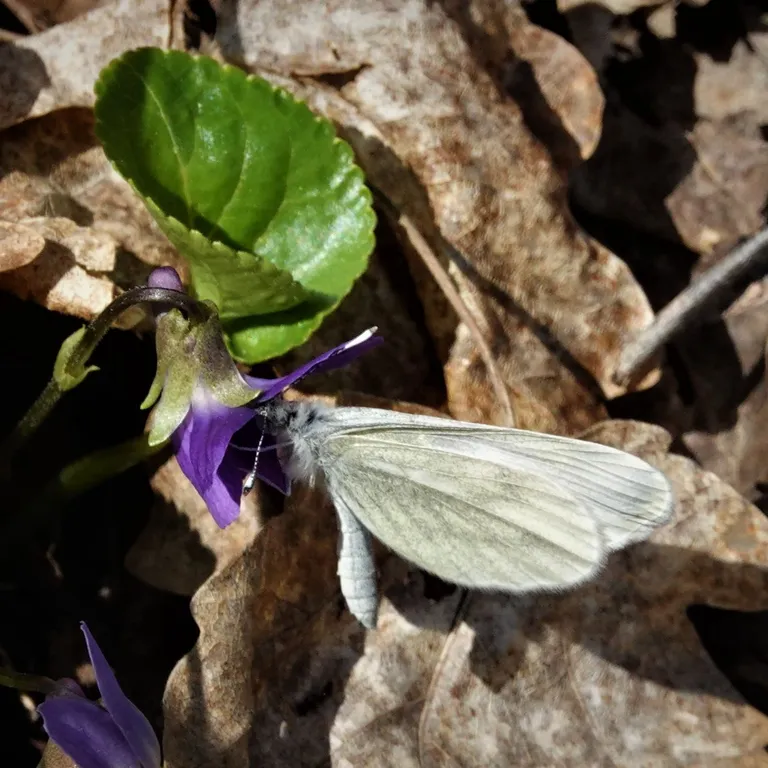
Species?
Leptidea sinapis/juvernica
